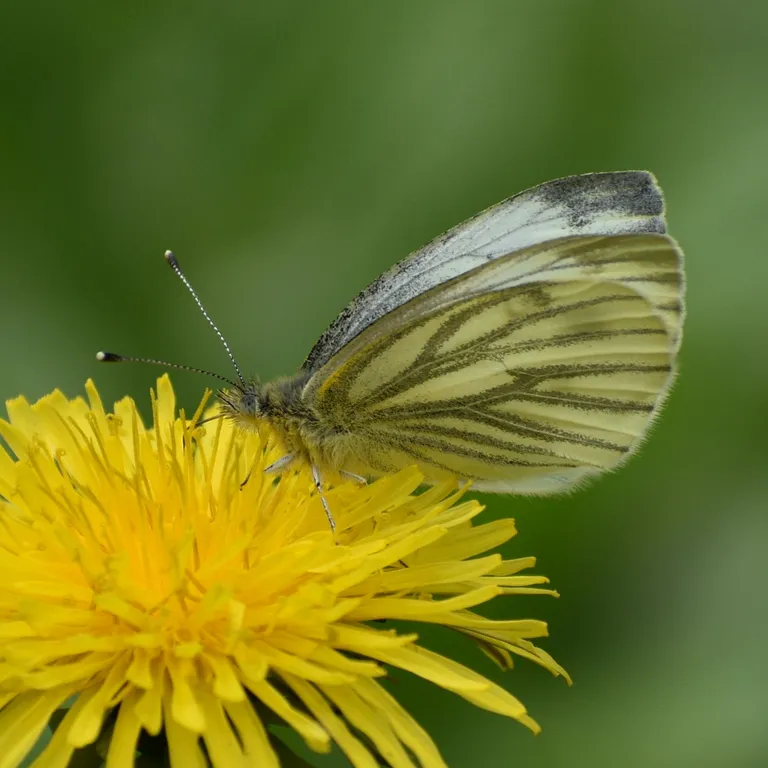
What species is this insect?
Pieris napi
